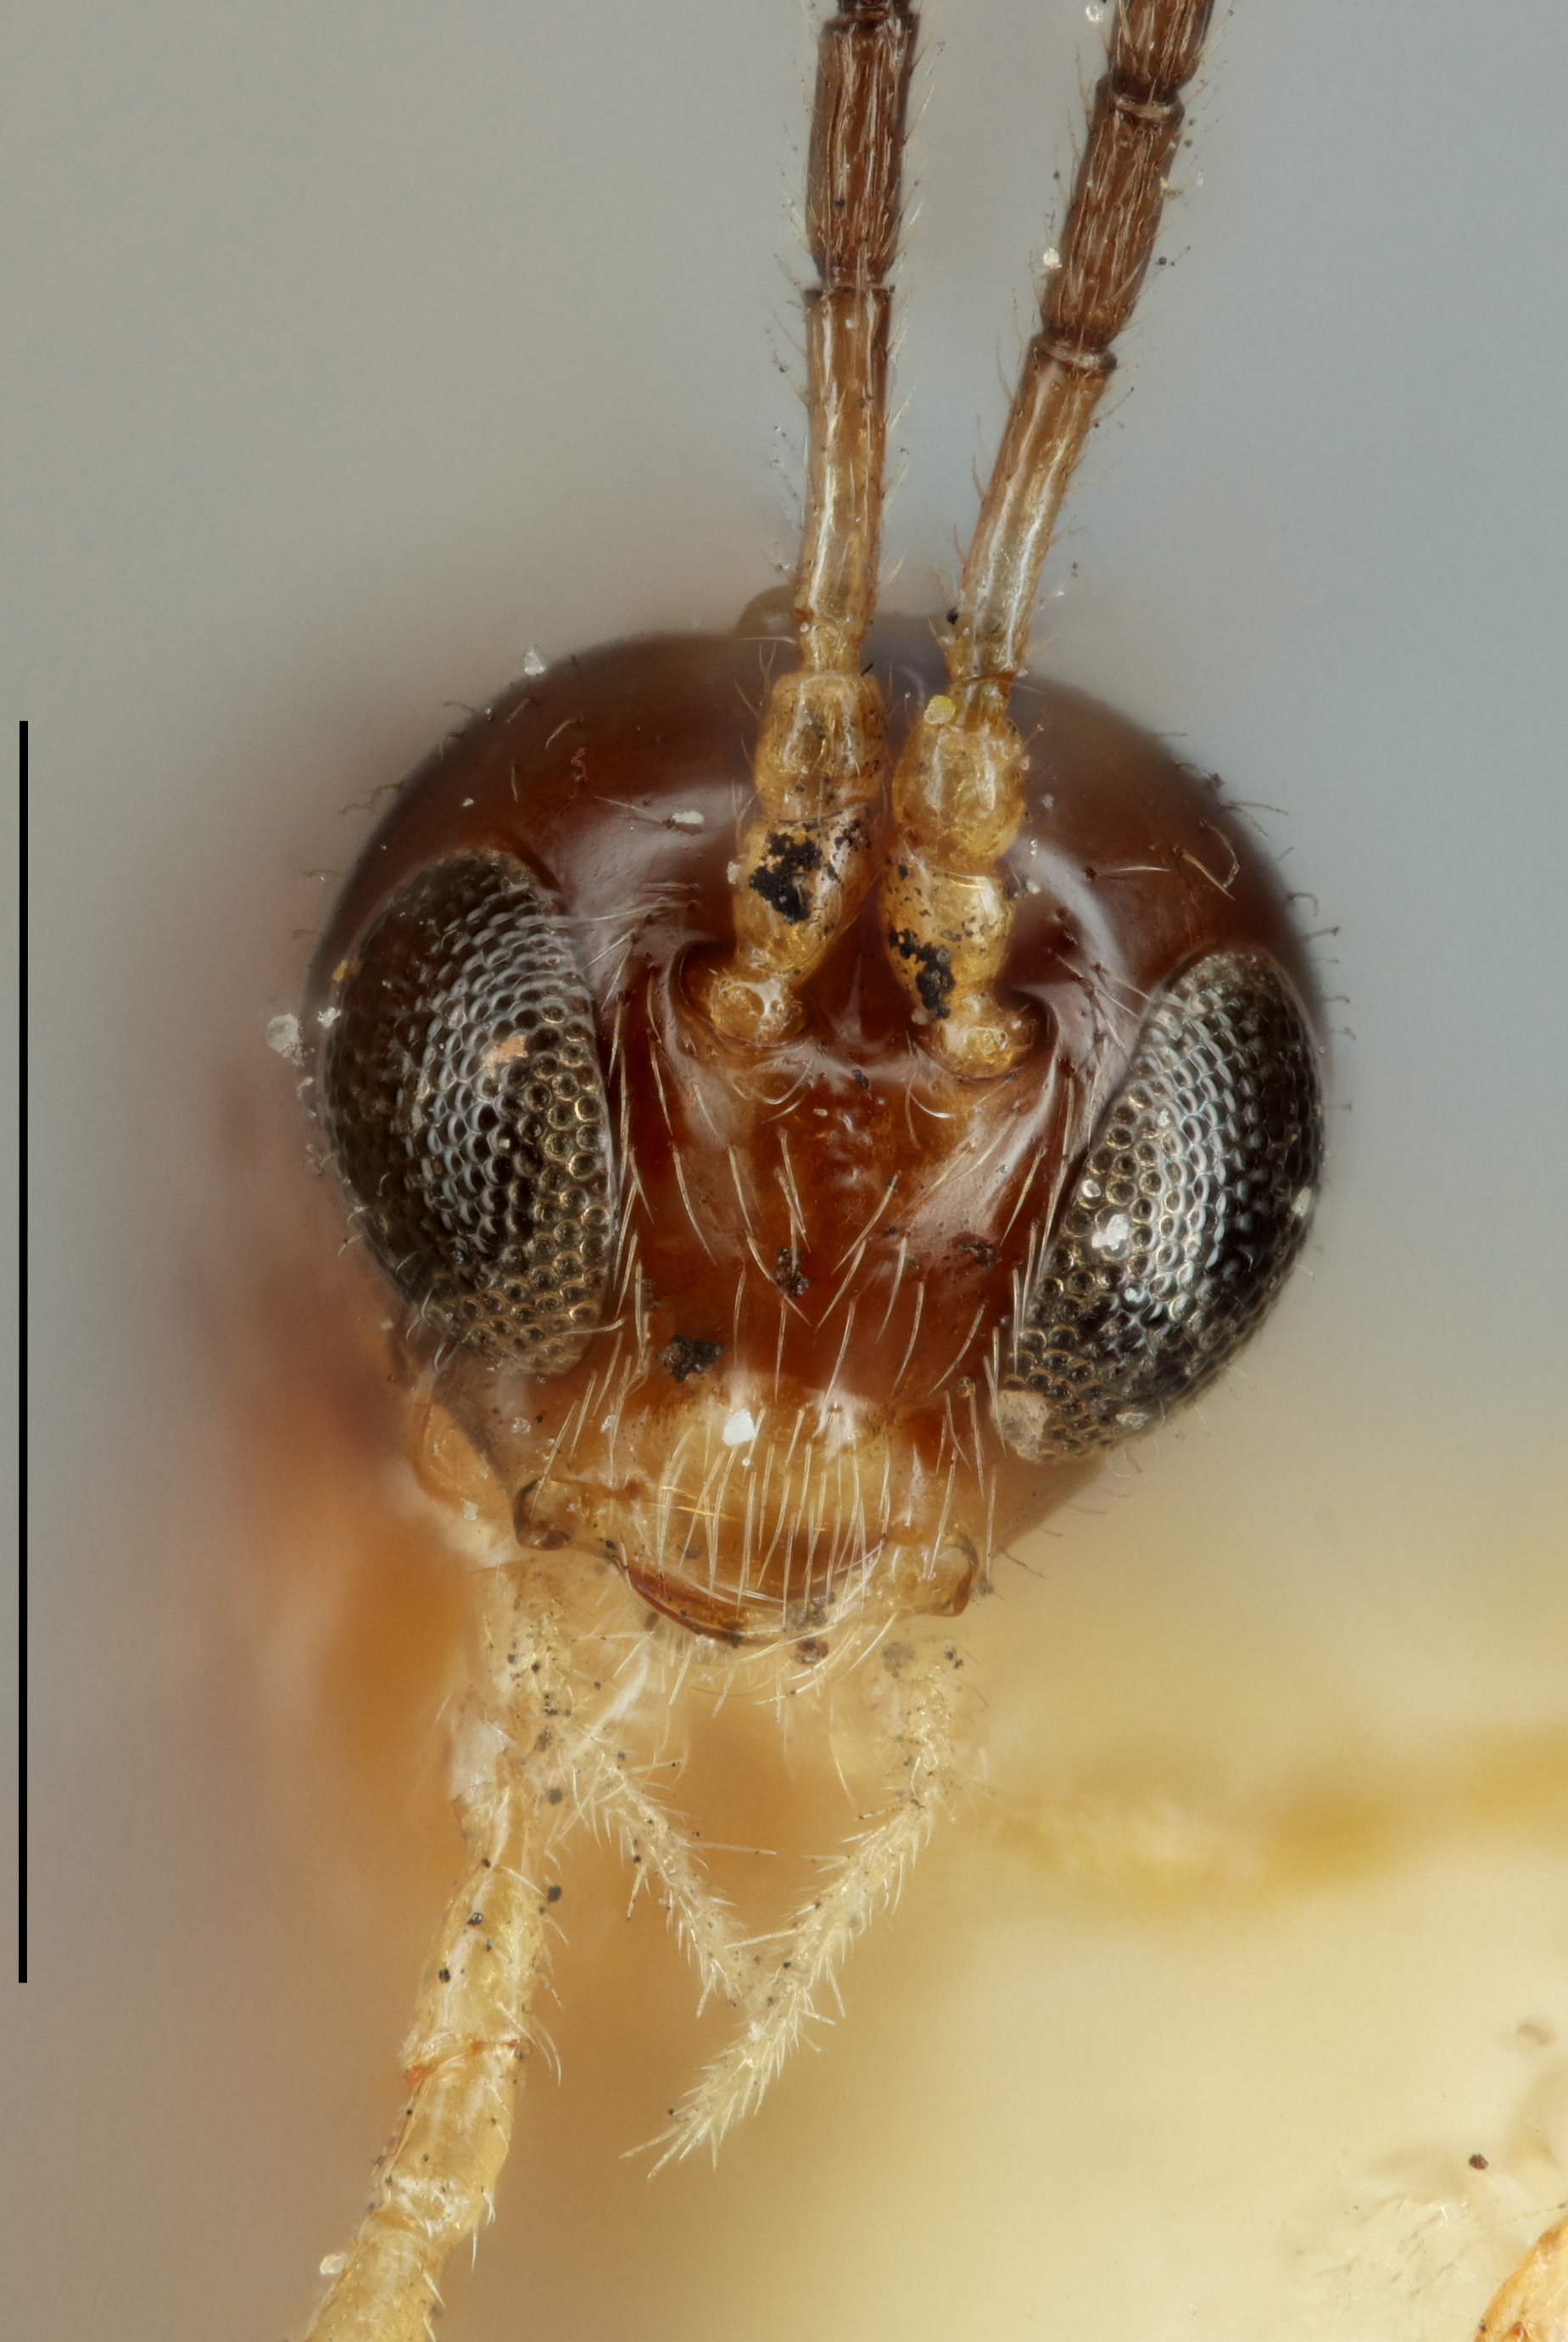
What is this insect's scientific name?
Praon aguti
